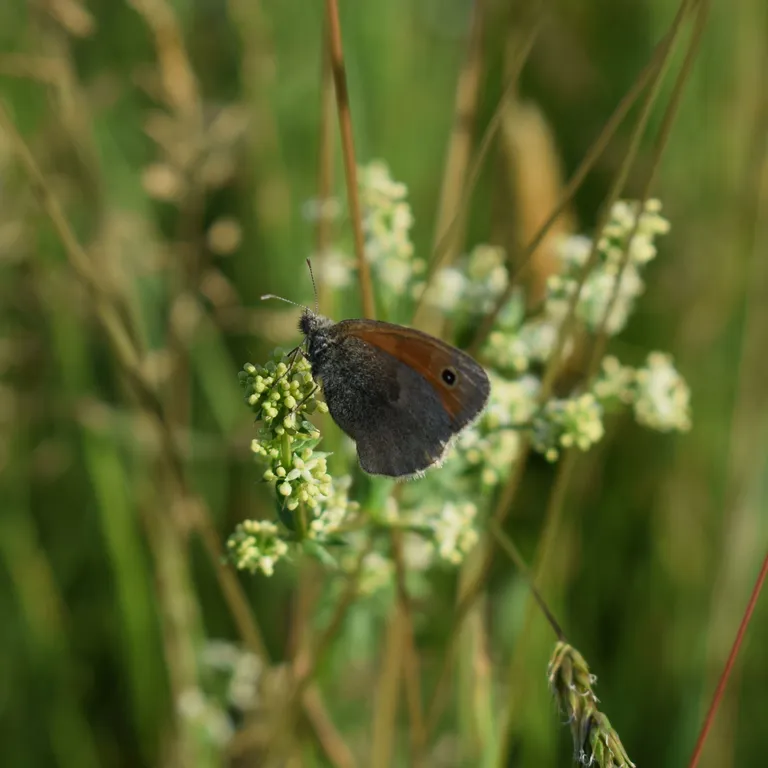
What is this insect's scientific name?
Coenonympha pamphilus
